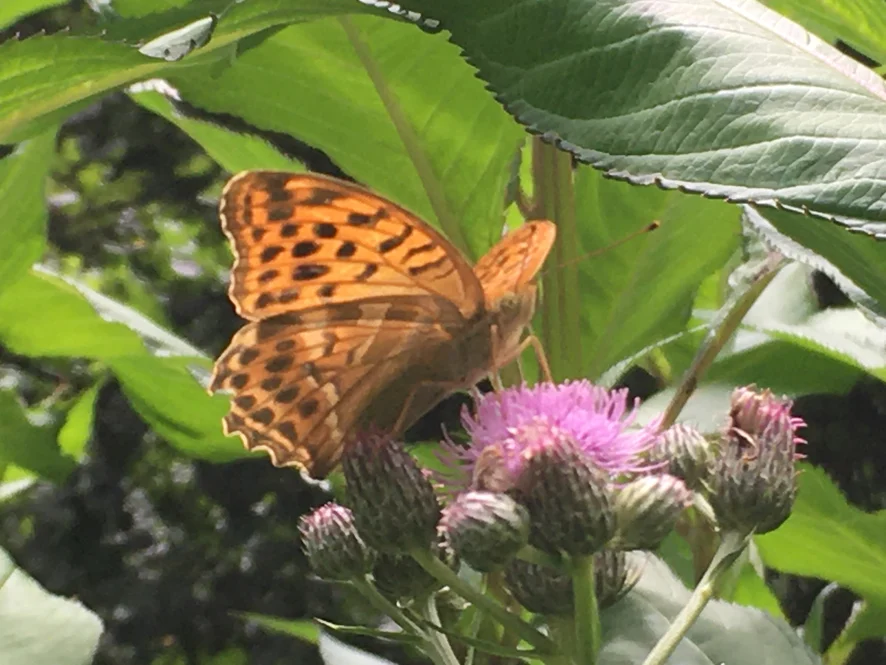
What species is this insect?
Argynnis paphia
